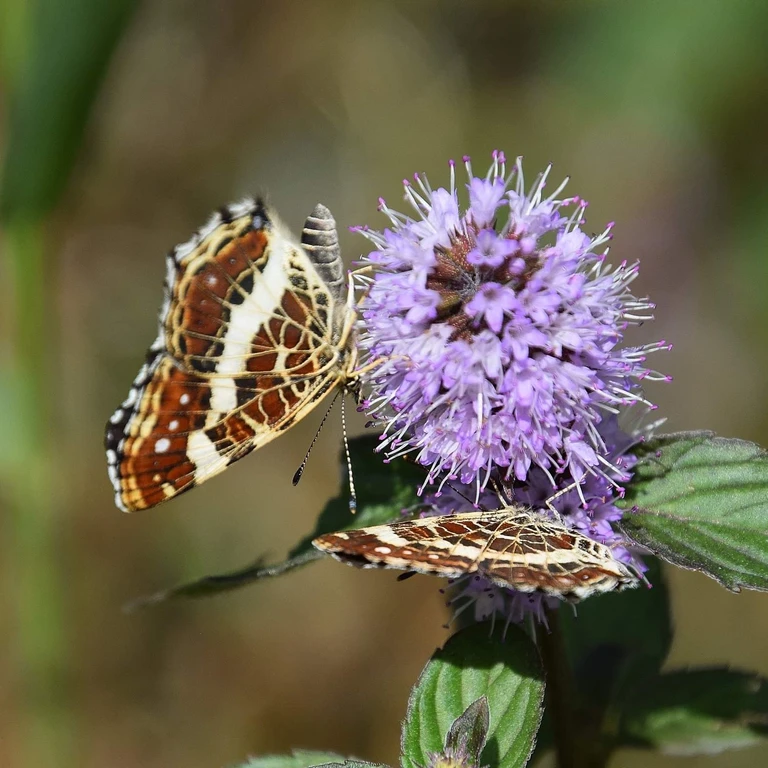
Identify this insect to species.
Araschnia levana
